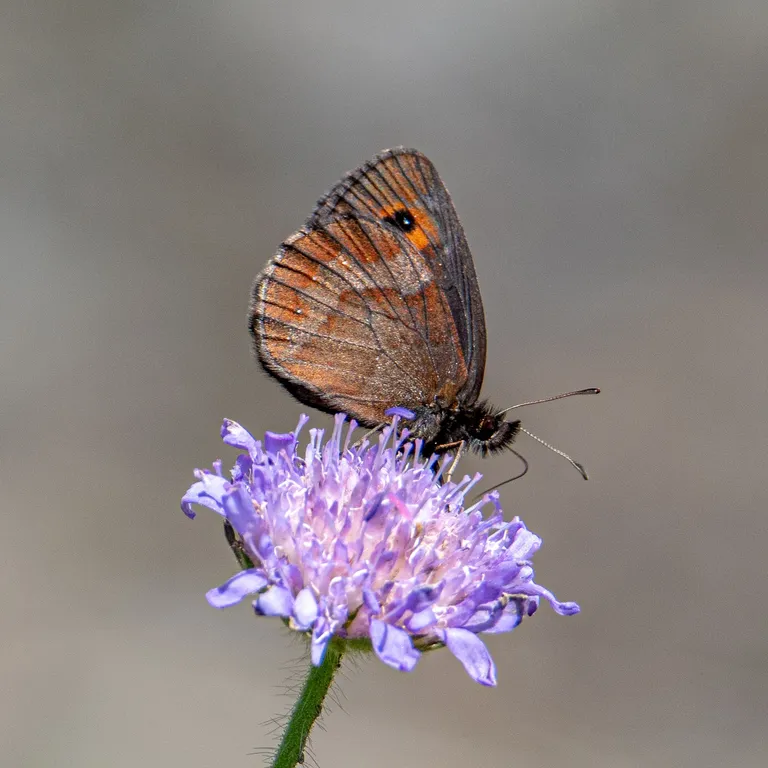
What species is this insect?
Erebia aethiops
